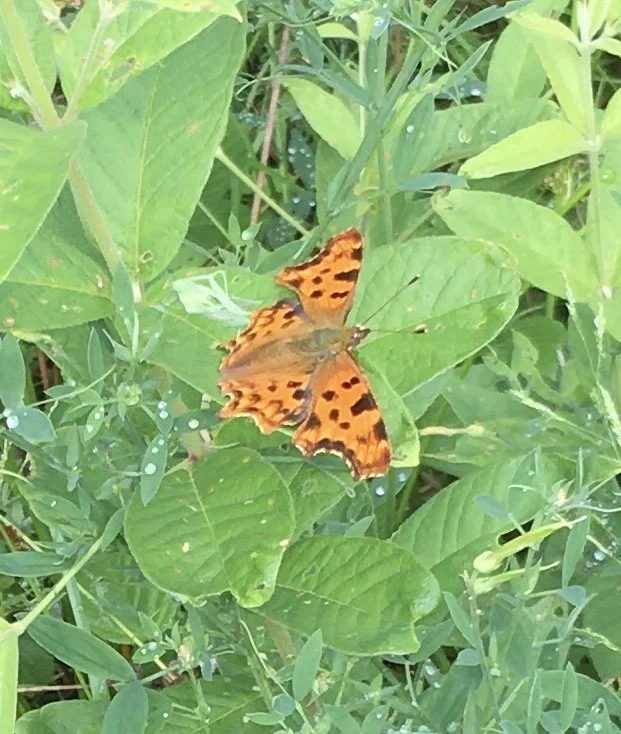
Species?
Polygonia c-album
